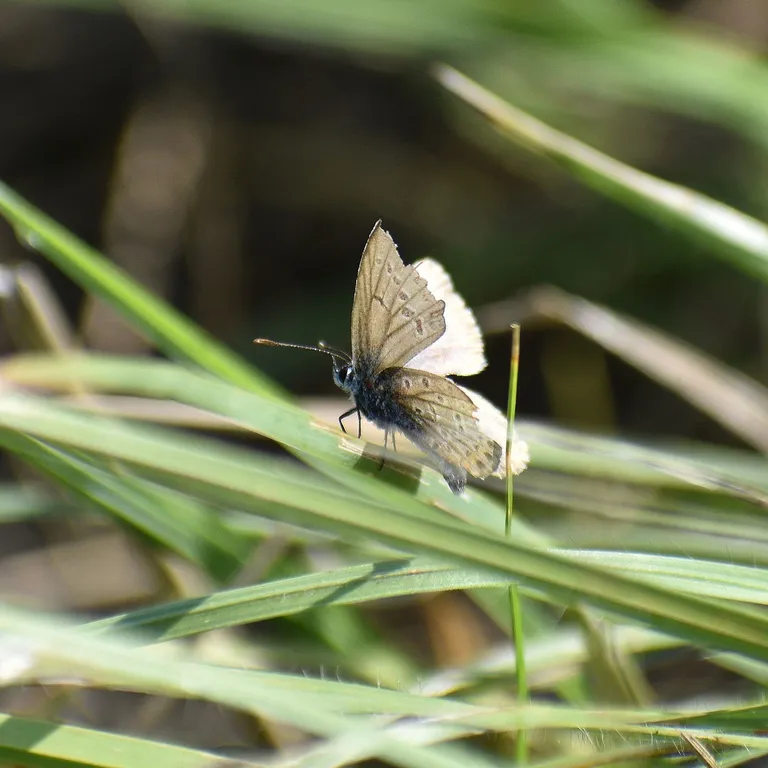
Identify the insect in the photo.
Cupido argiades (also Elkalyce argiades)
